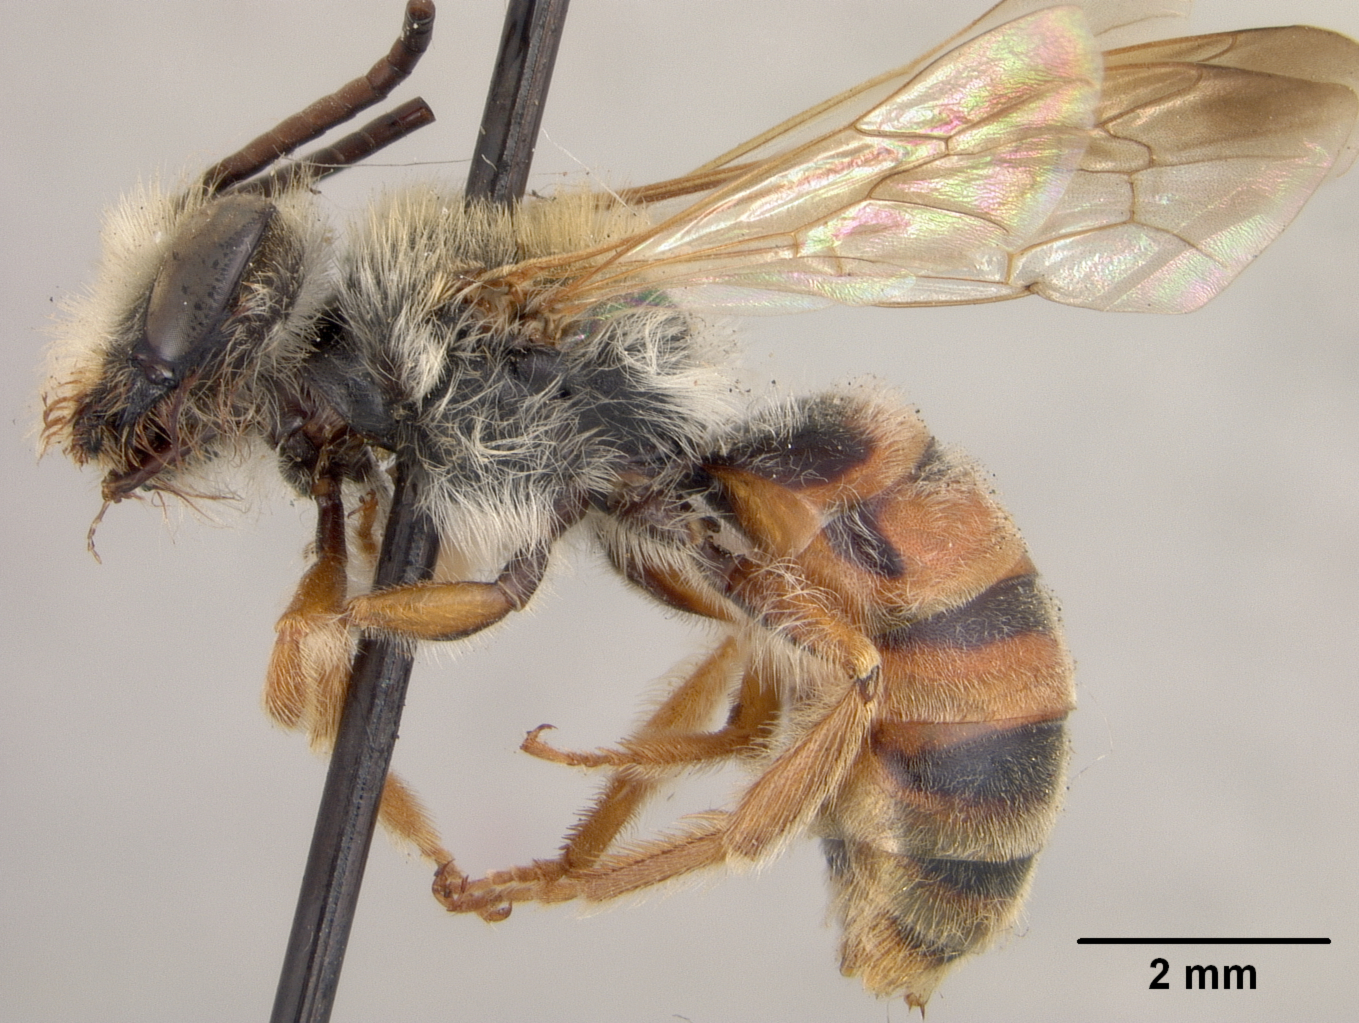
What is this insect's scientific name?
Andrena casadae
